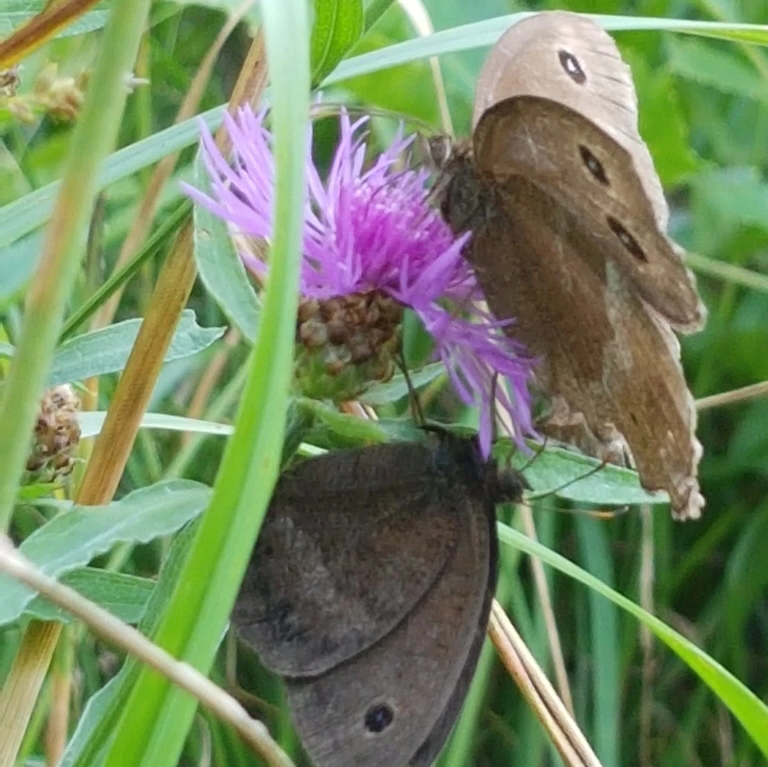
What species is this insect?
Minois dryas
